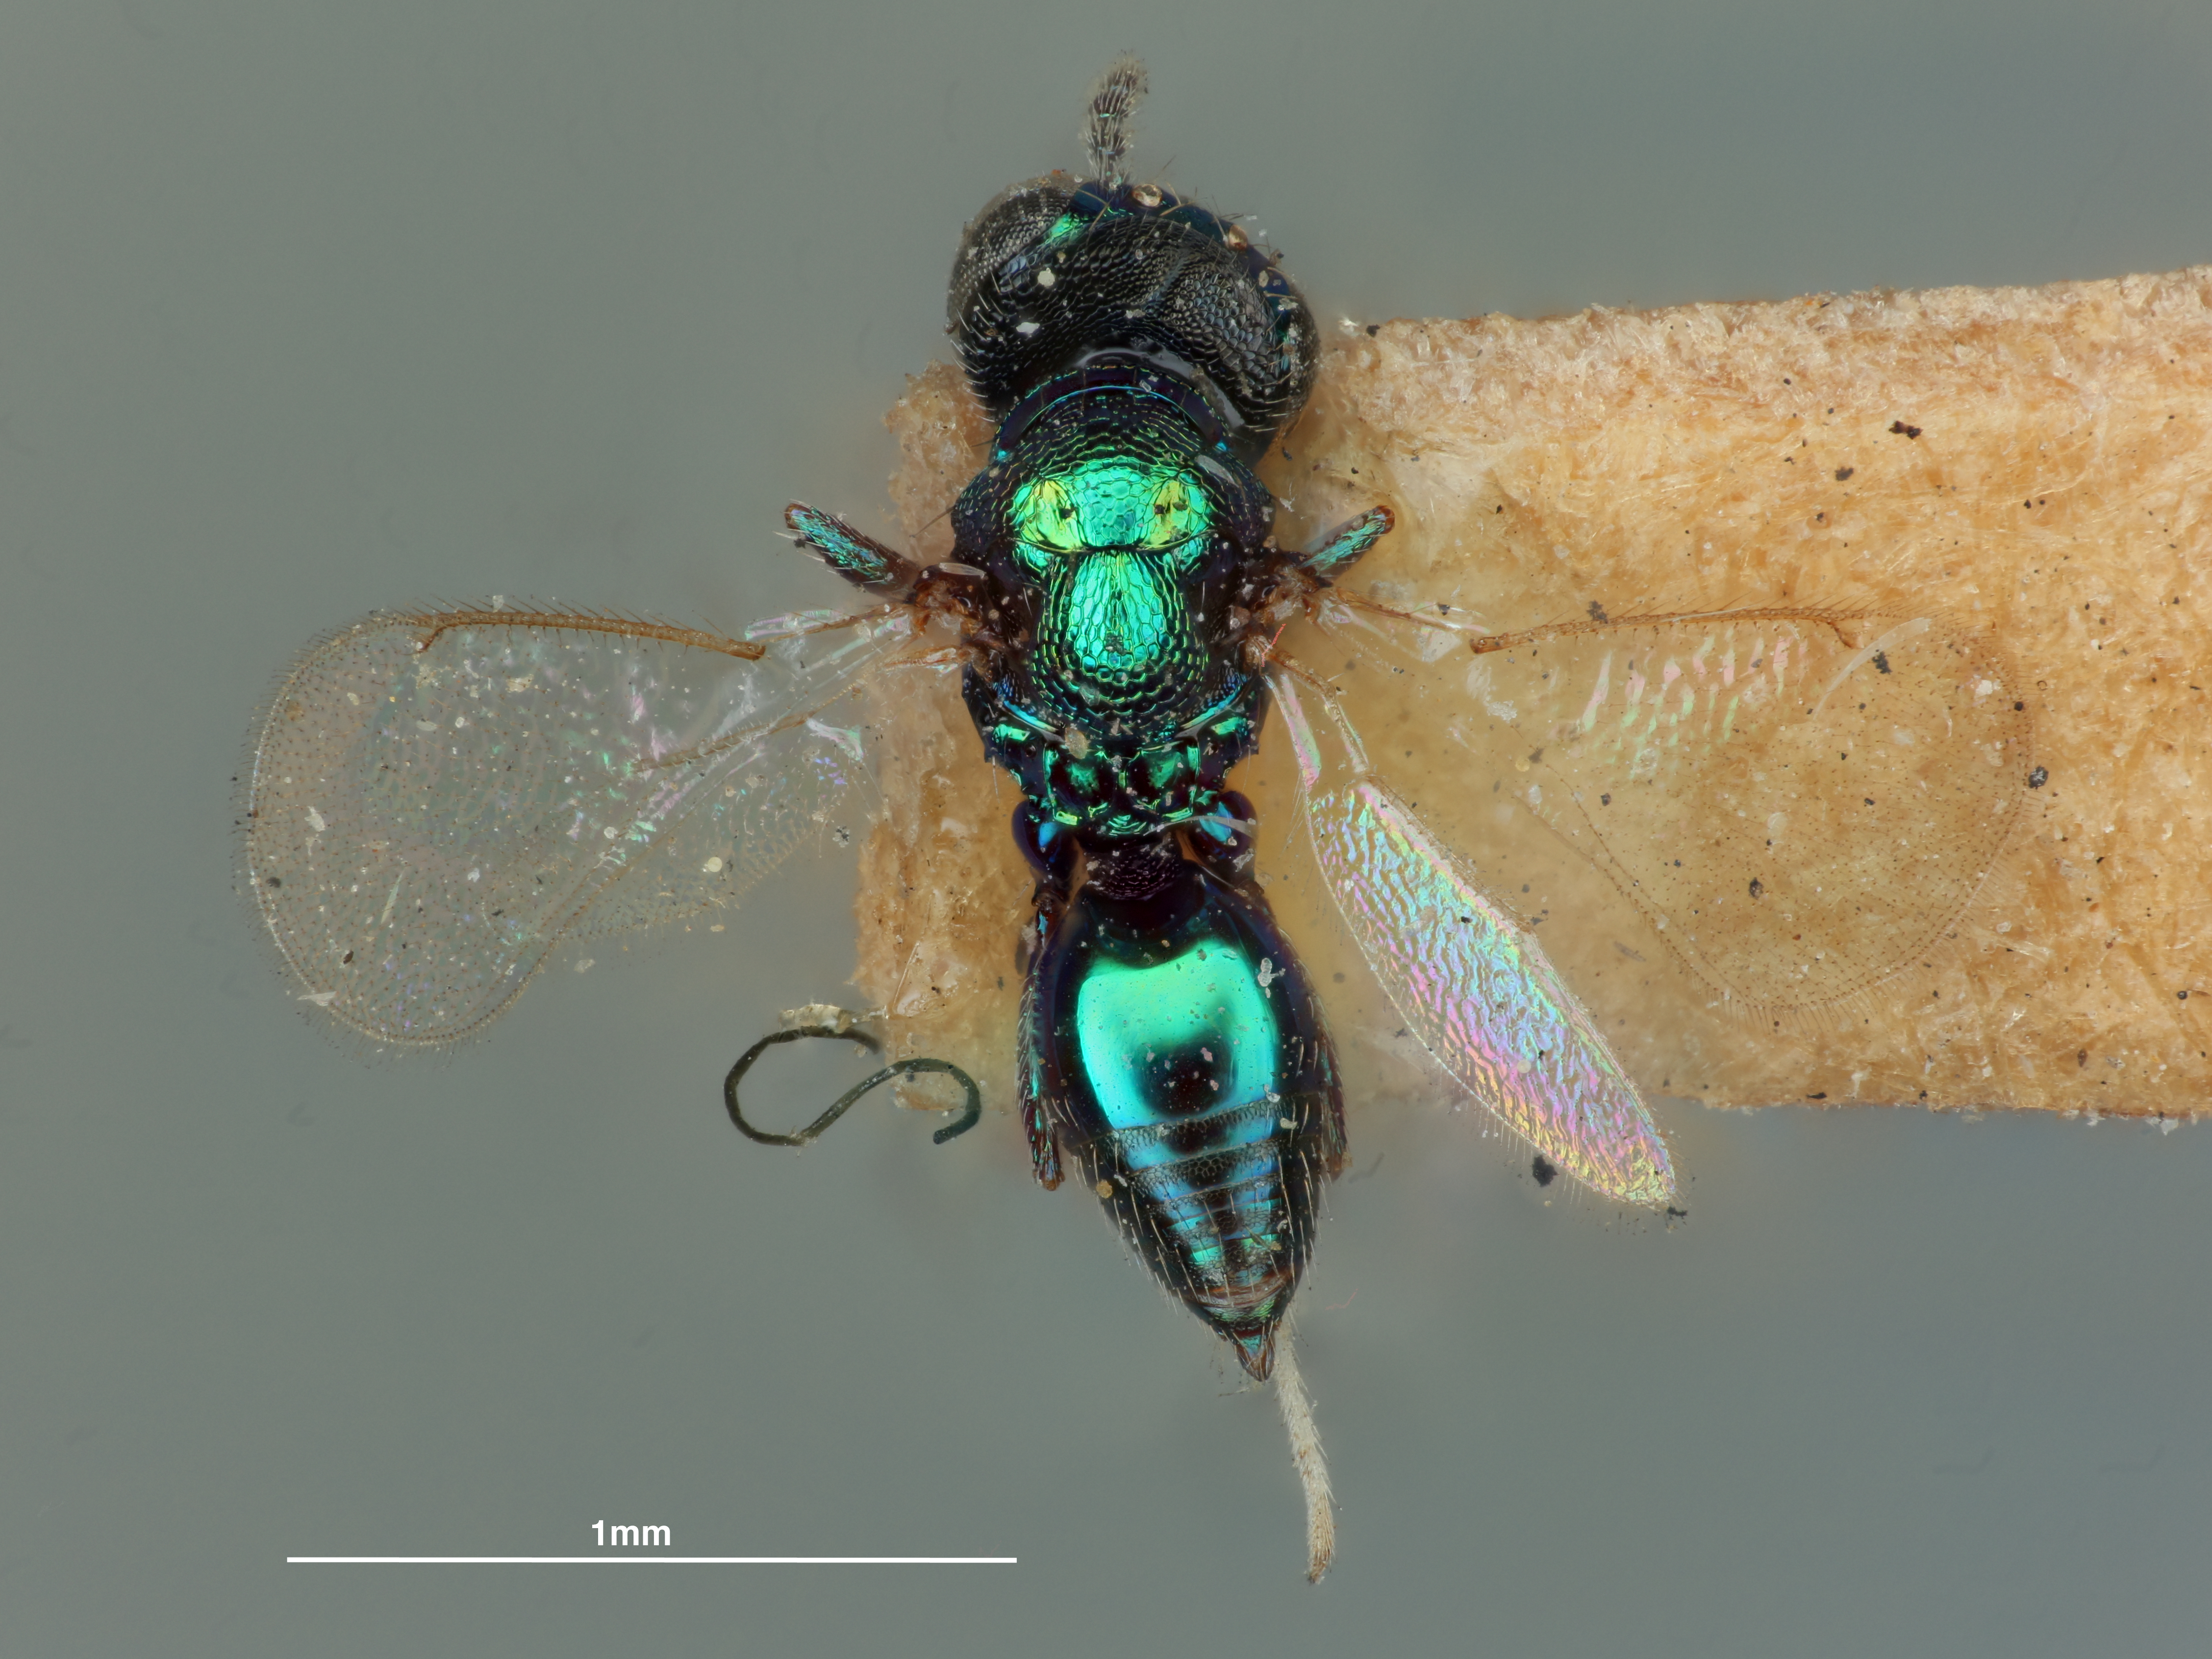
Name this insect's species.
Entedon lithocolletidis
